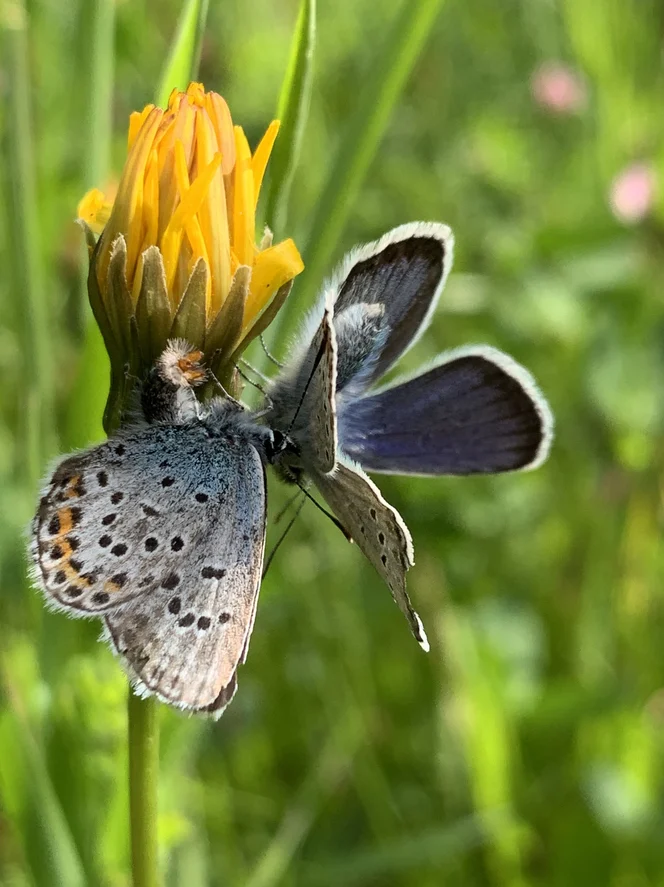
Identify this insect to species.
Plebejus argus
